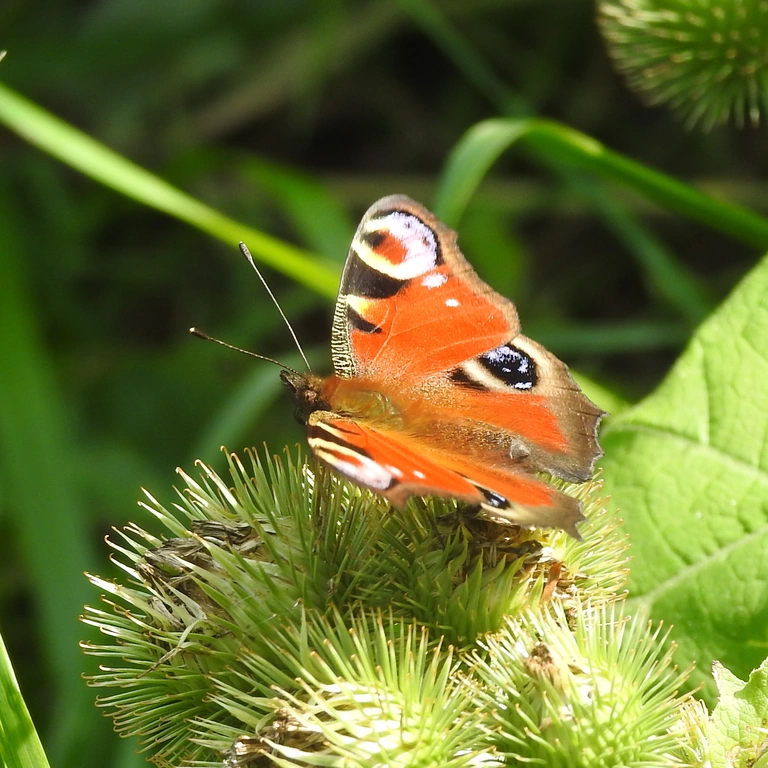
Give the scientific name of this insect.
Aglais io
